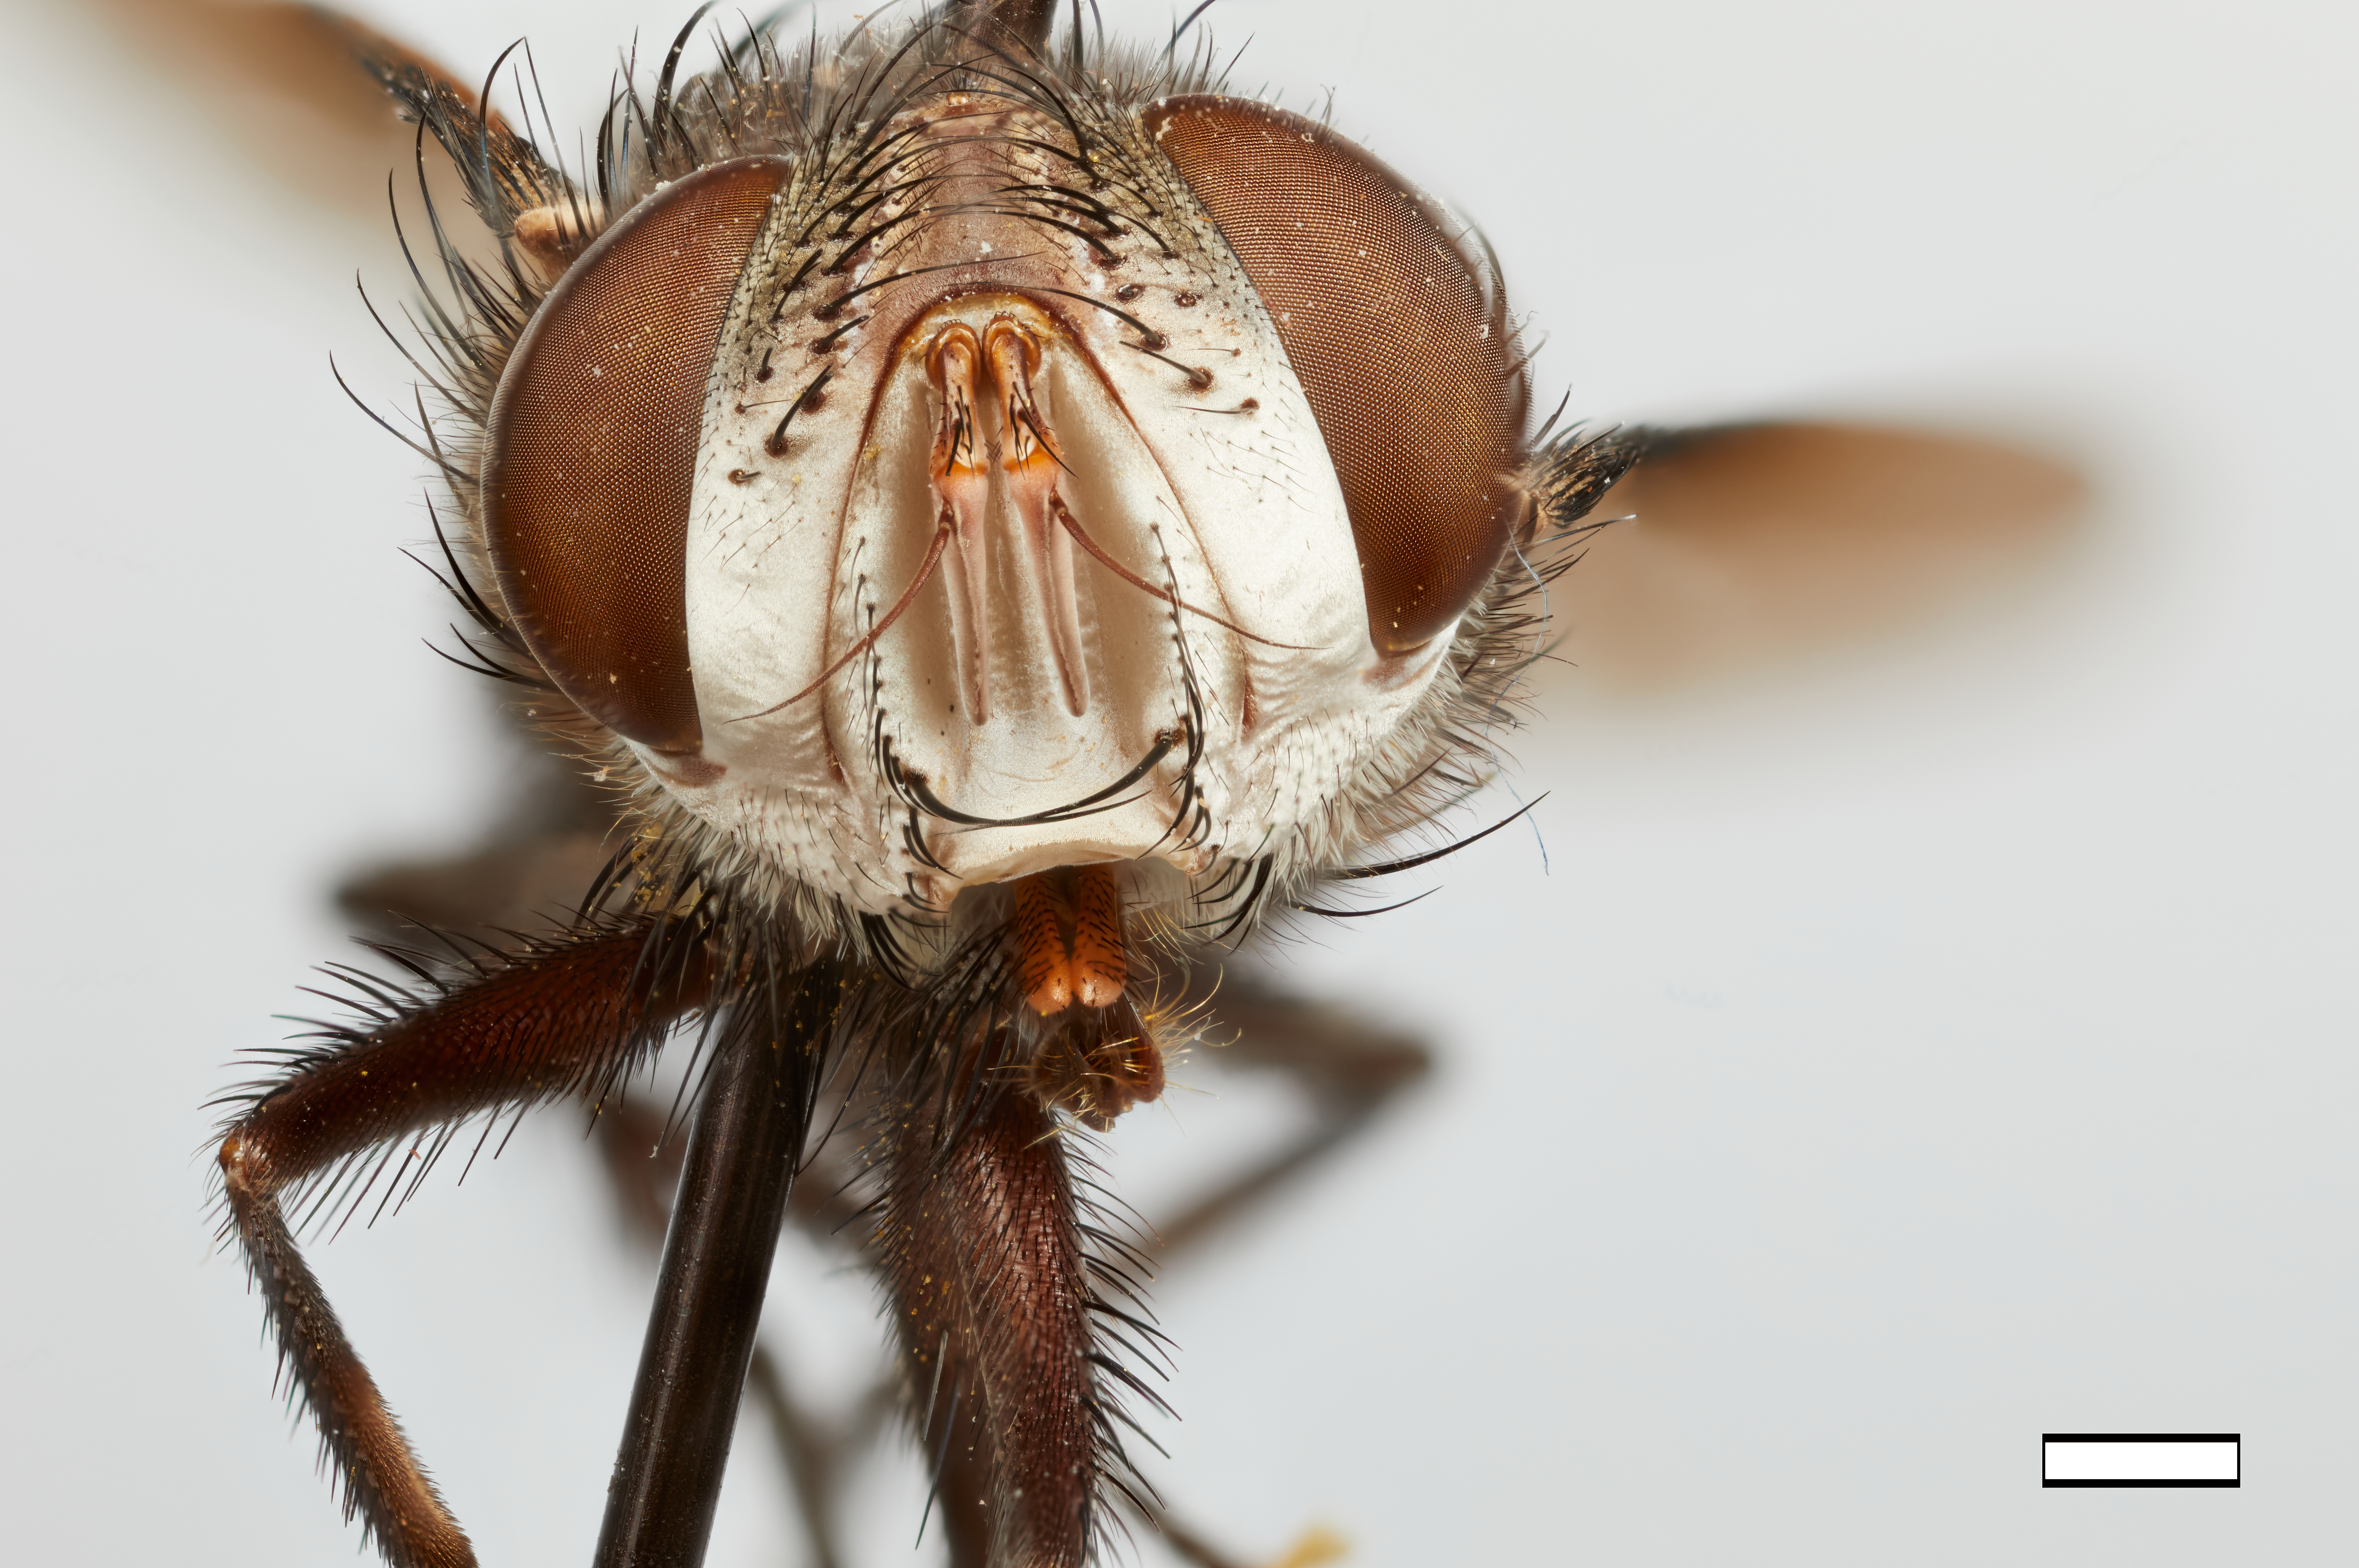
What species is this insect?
Belvosia townsendi
